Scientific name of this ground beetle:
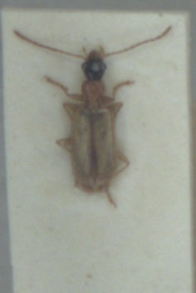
Demetrias atricapillus
